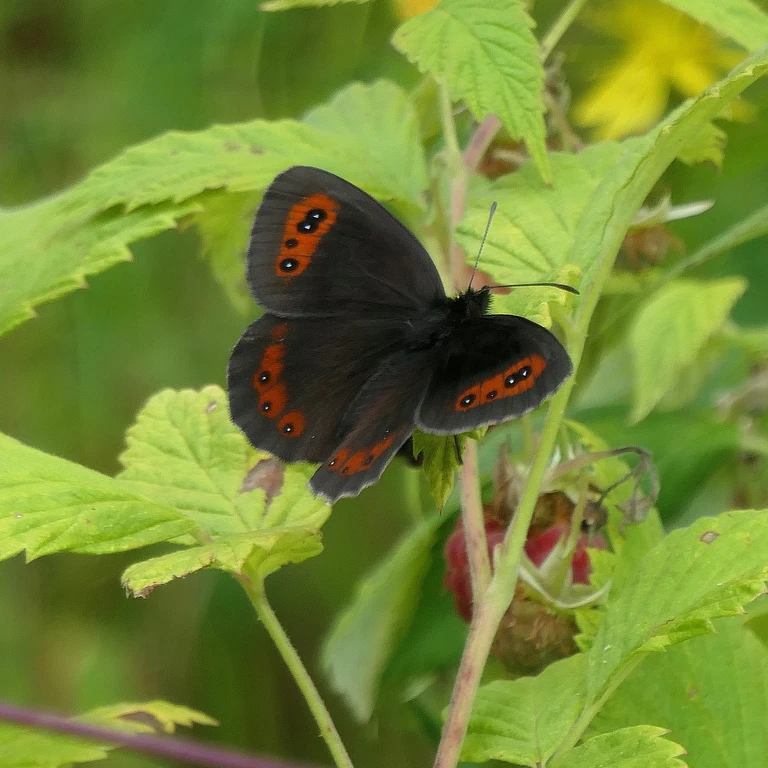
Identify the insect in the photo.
Erebia aethiops
